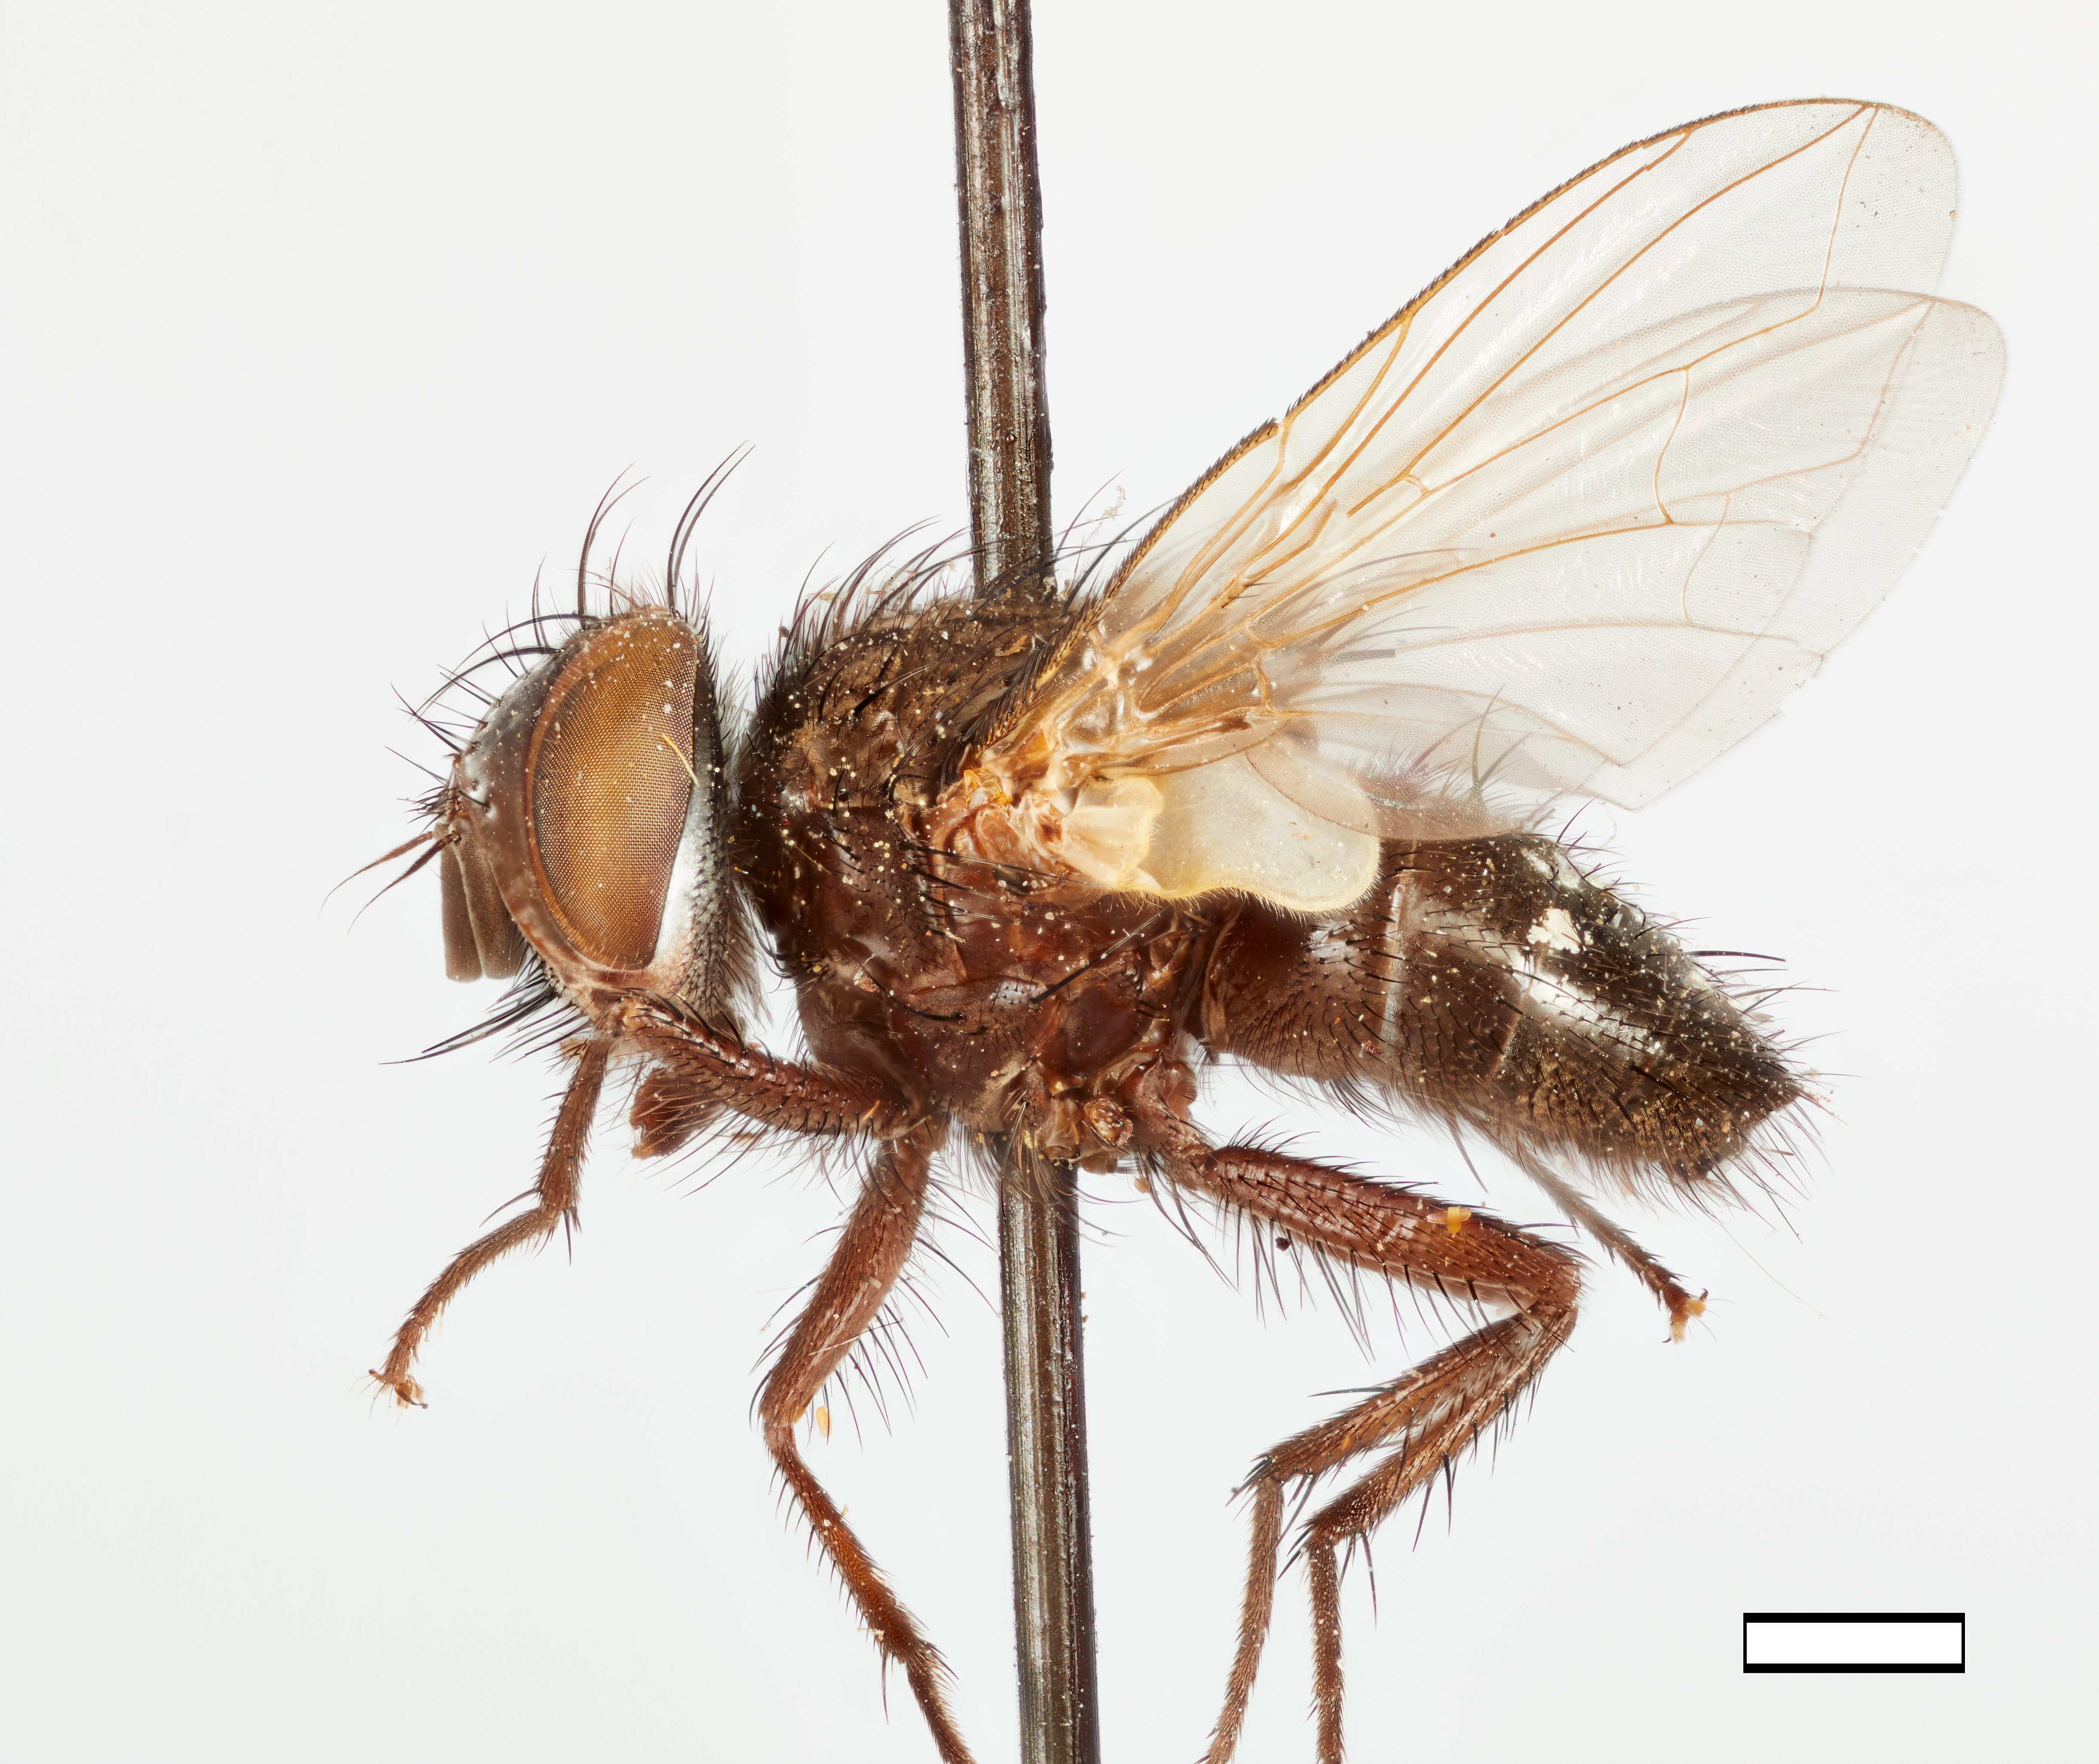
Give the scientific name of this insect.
Exorista dorsalis
